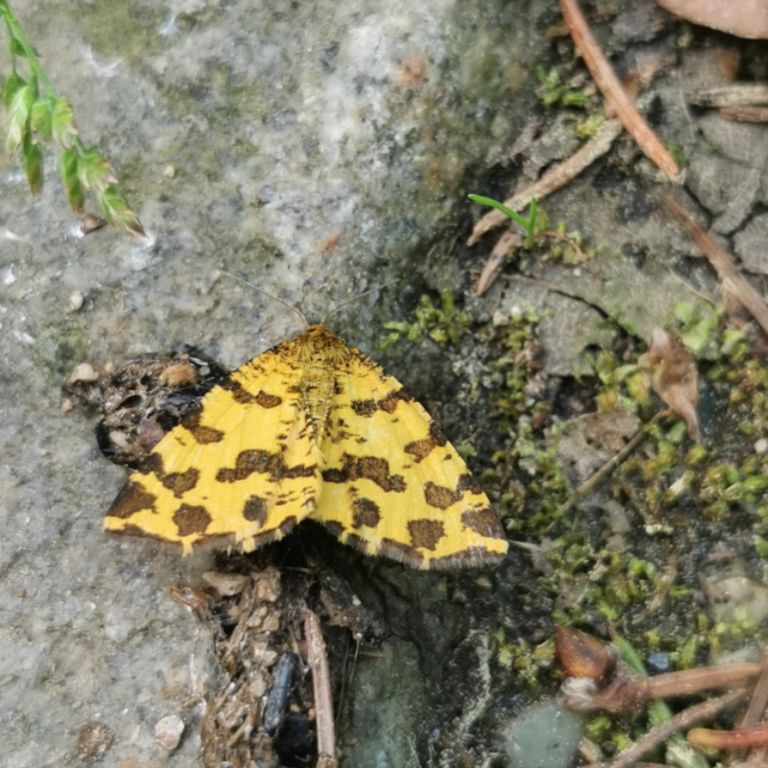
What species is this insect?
Pseudopanthera macularia
